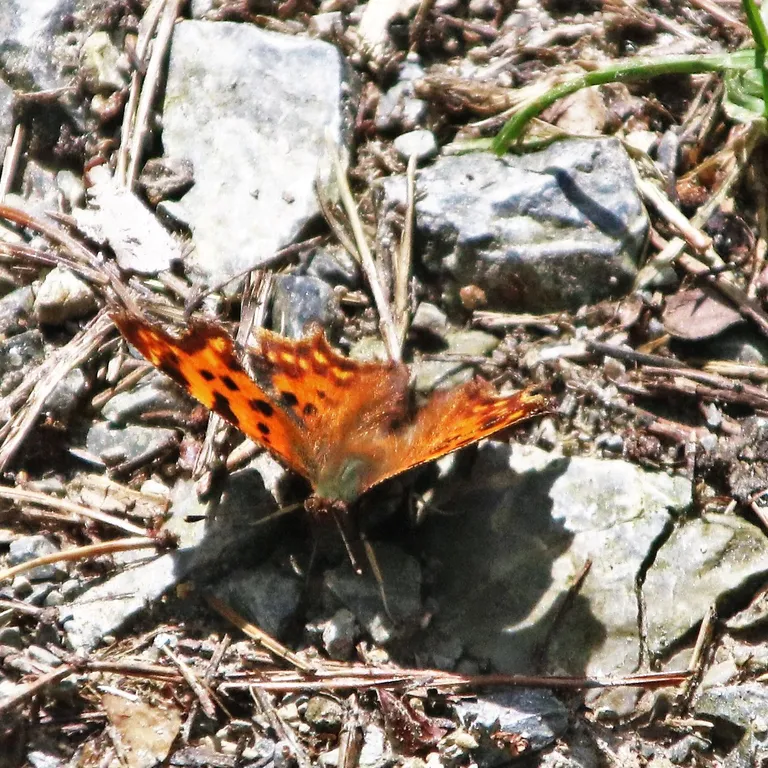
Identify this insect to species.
Polygonia c-album
